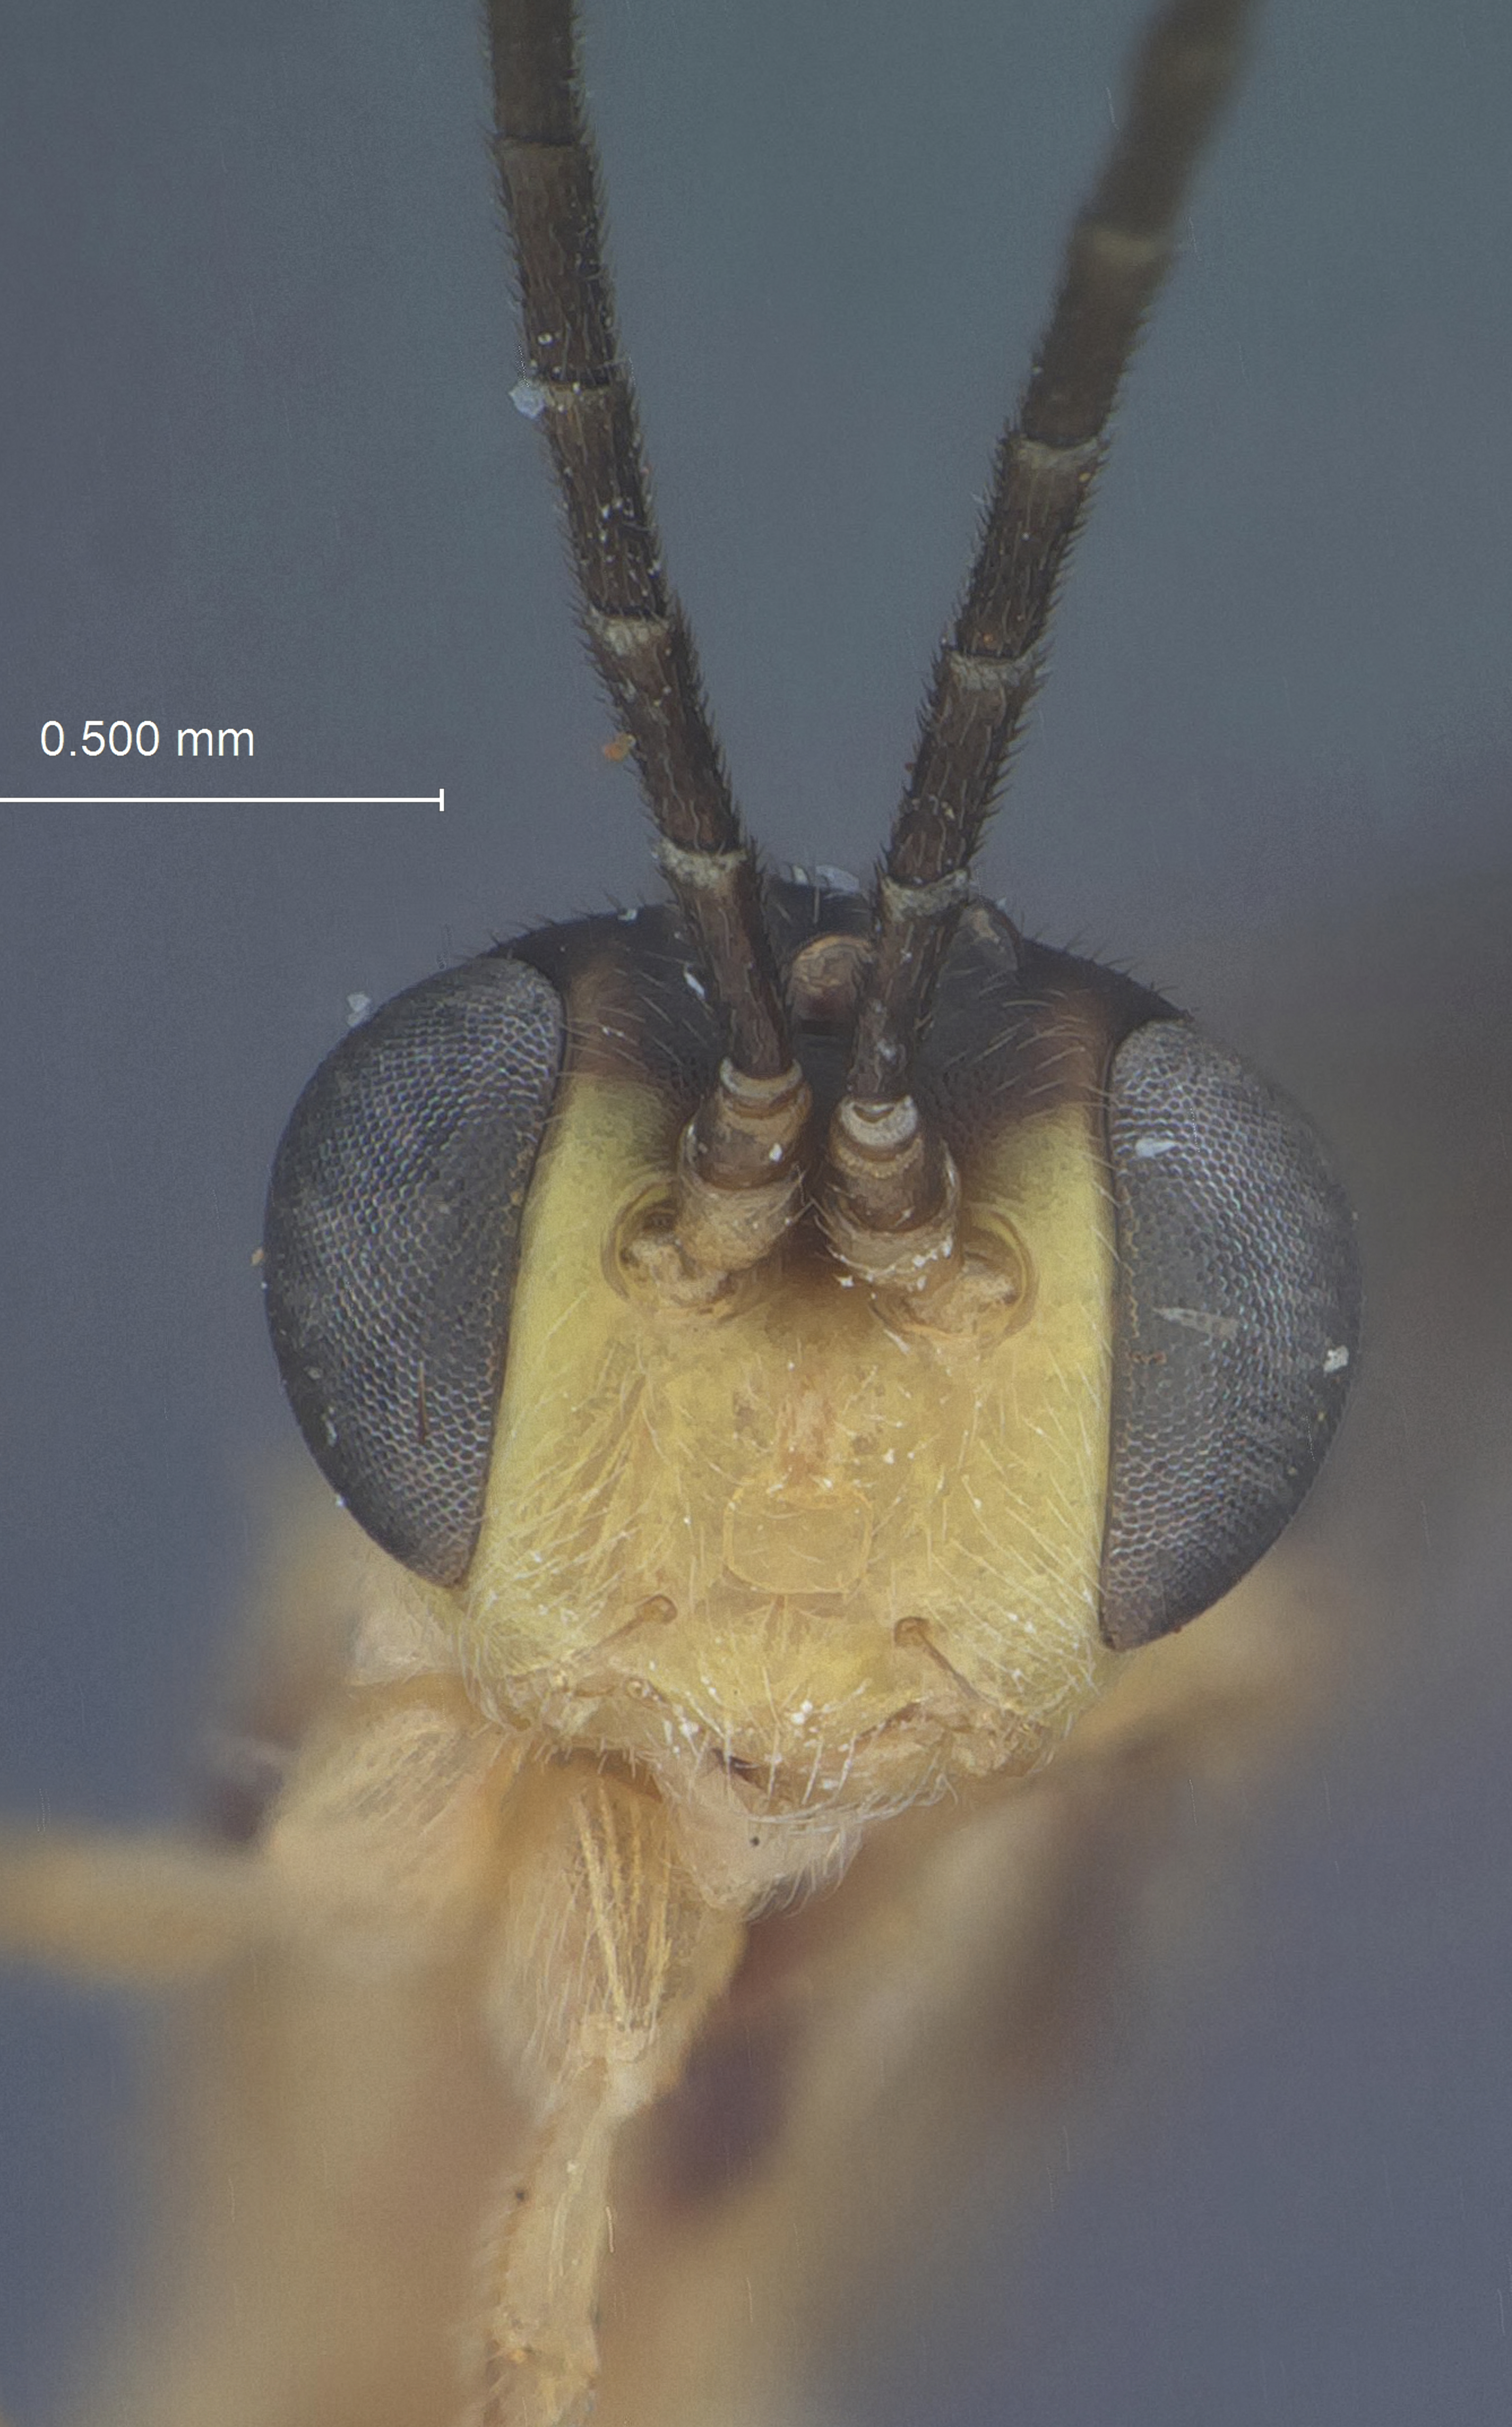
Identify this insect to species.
Temelucha carolinensis
